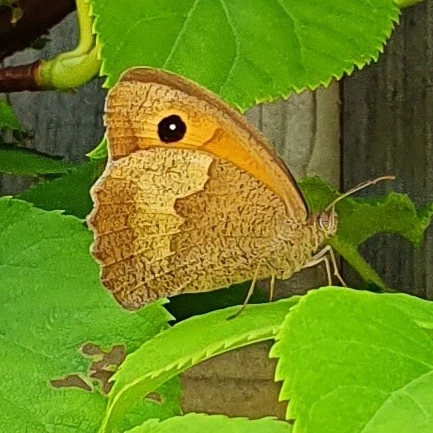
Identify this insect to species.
Maniola jurtina
